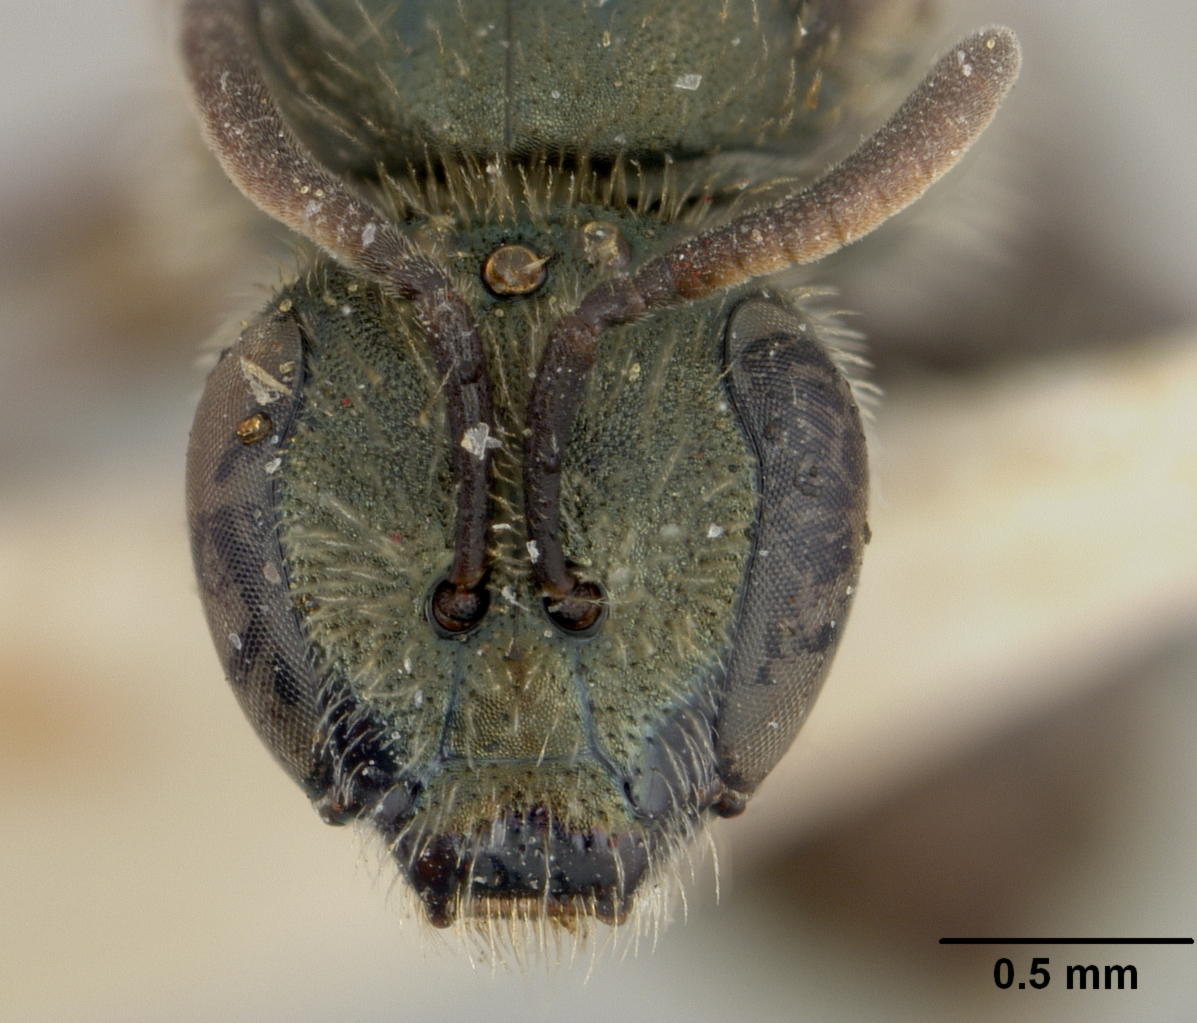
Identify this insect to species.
Halictus sublatens
